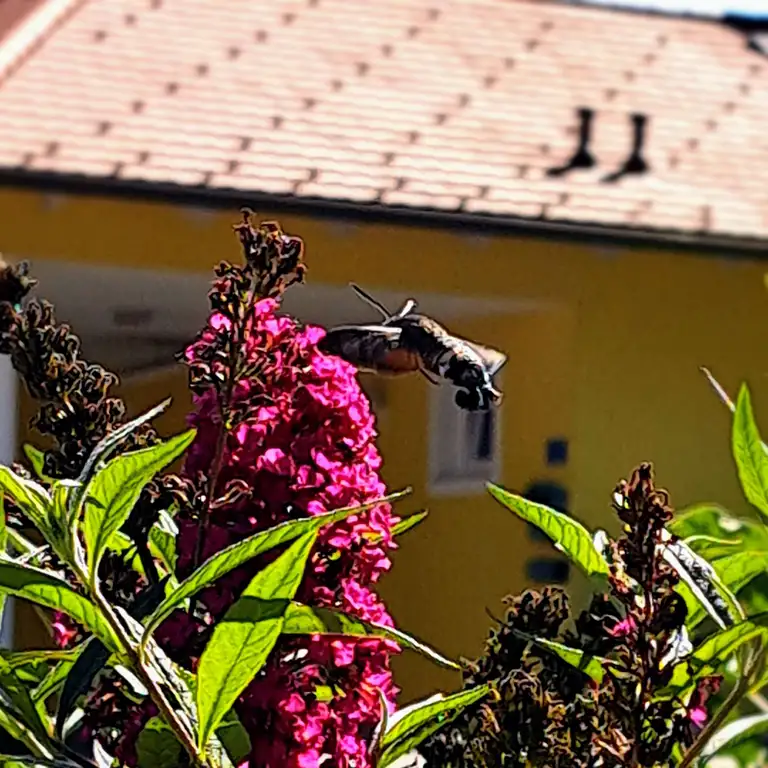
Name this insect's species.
Macroglossum stellatarum
